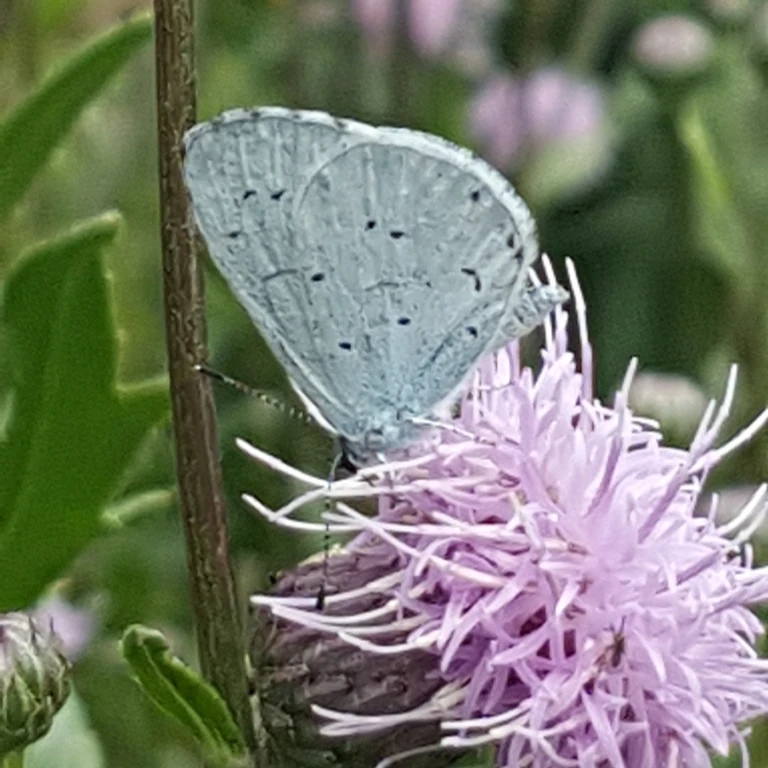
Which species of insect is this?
Celastrina argiolus
